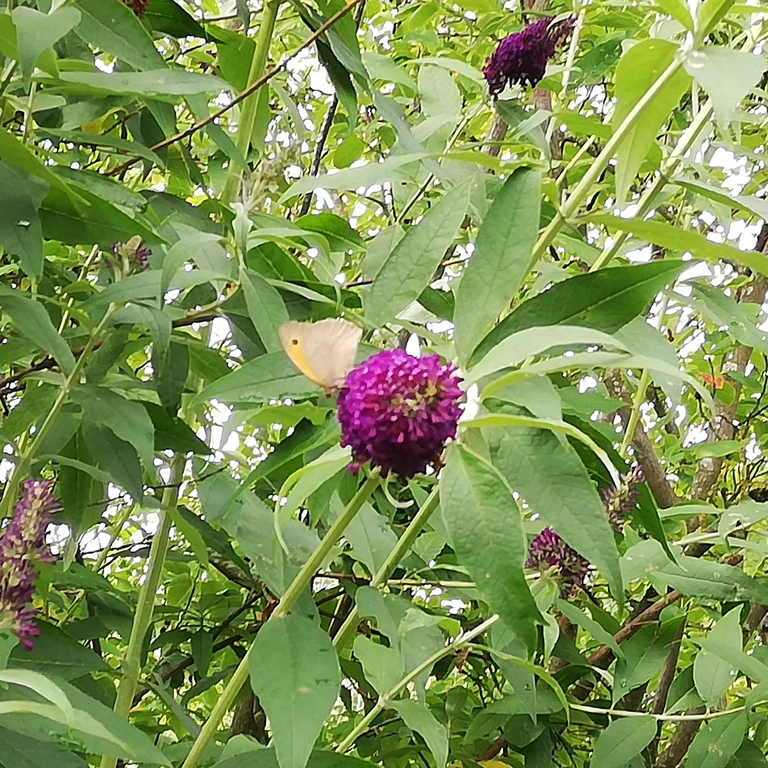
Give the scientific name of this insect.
Maniola jurtina
